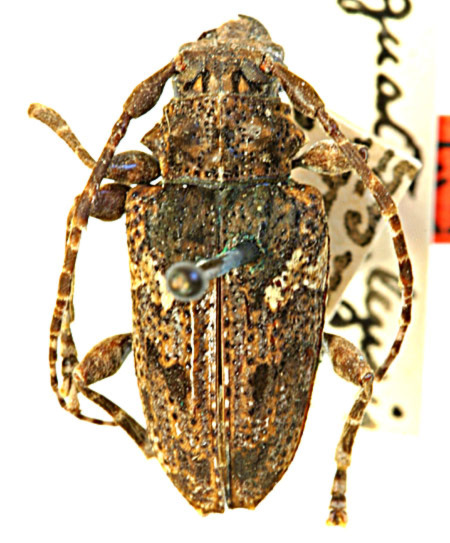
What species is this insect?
Psapharochrus guatemalensis
